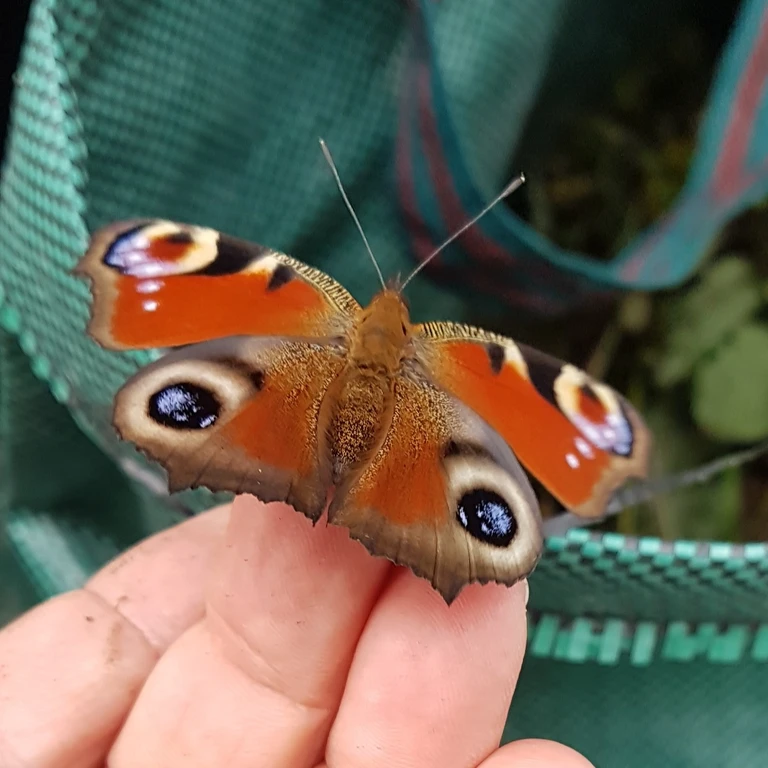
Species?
Aglais io
